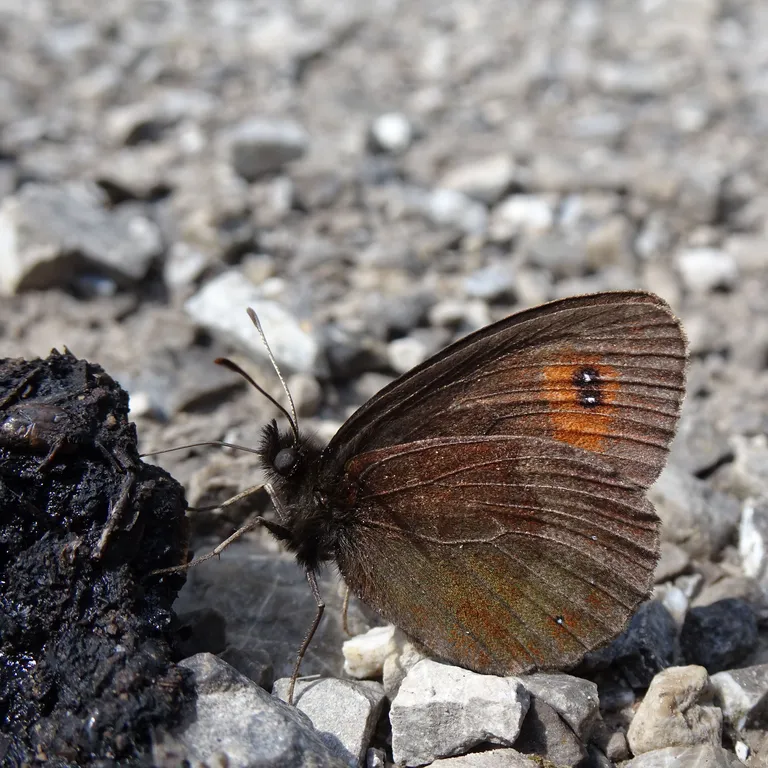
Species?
Erebia aethiops
